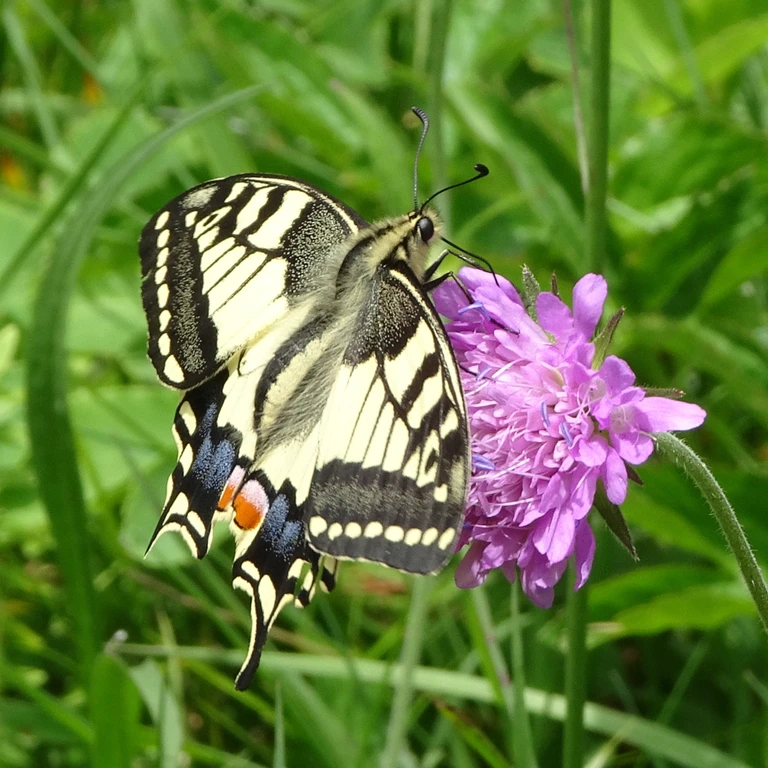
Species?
Papilio machaon
